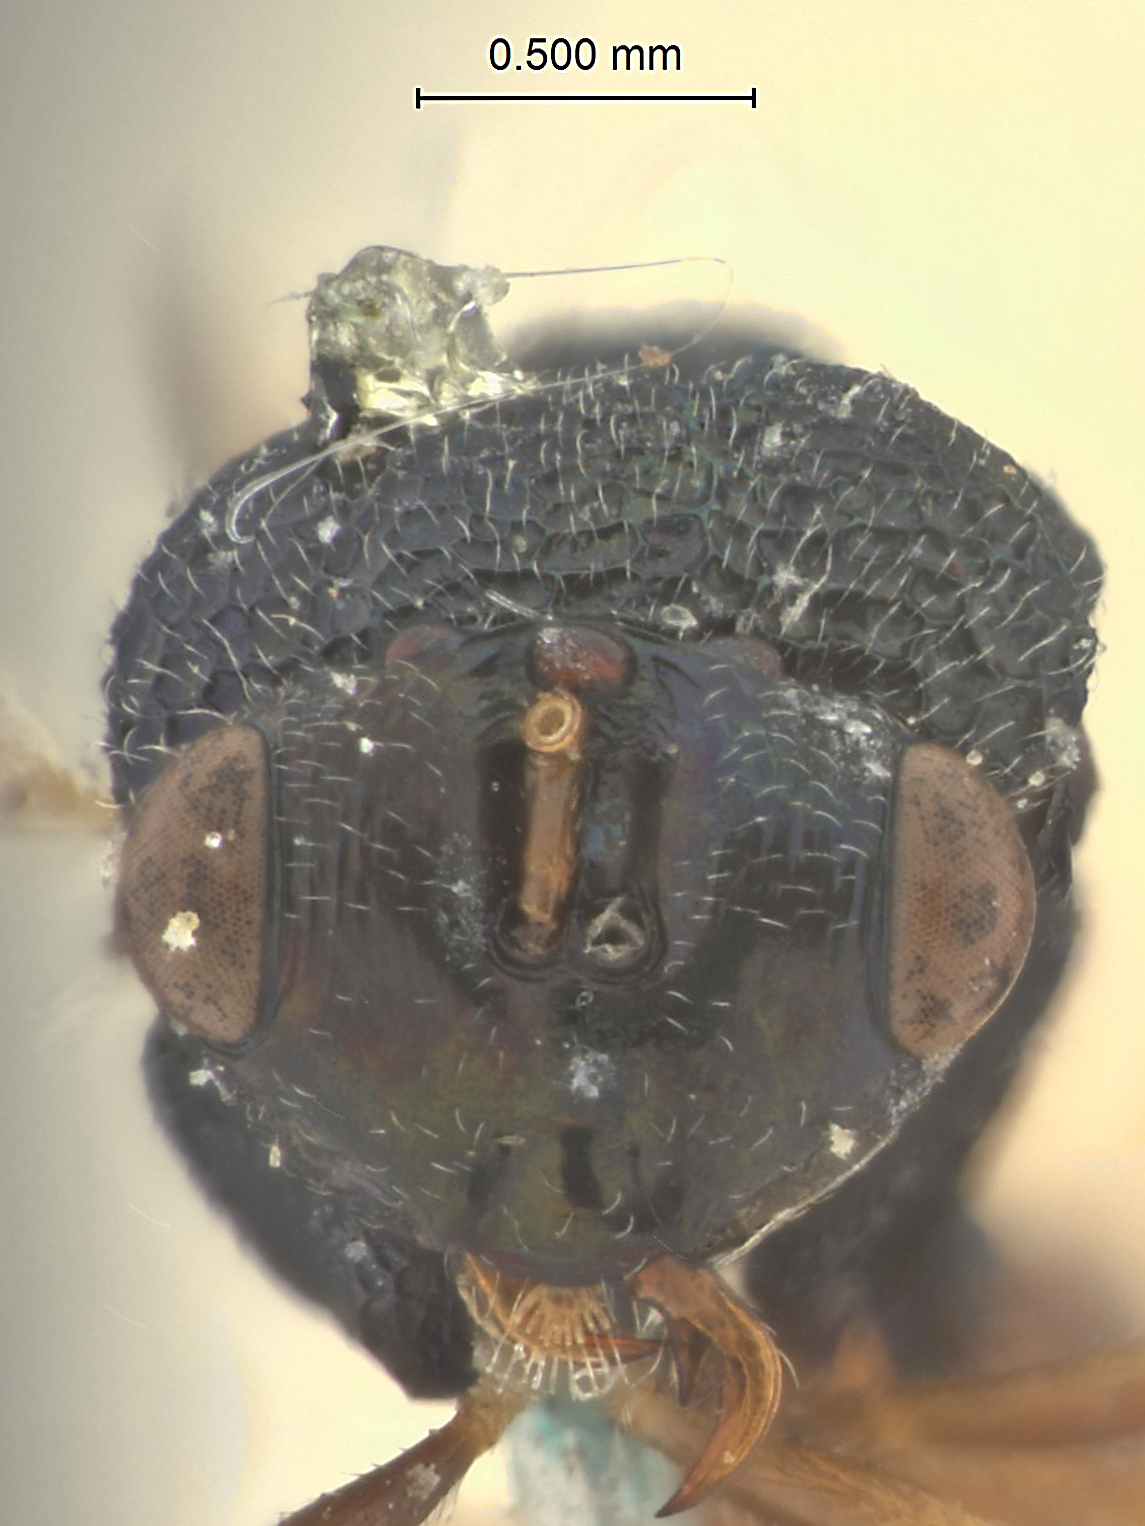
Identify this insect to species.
Kapaloides coromandelicus
